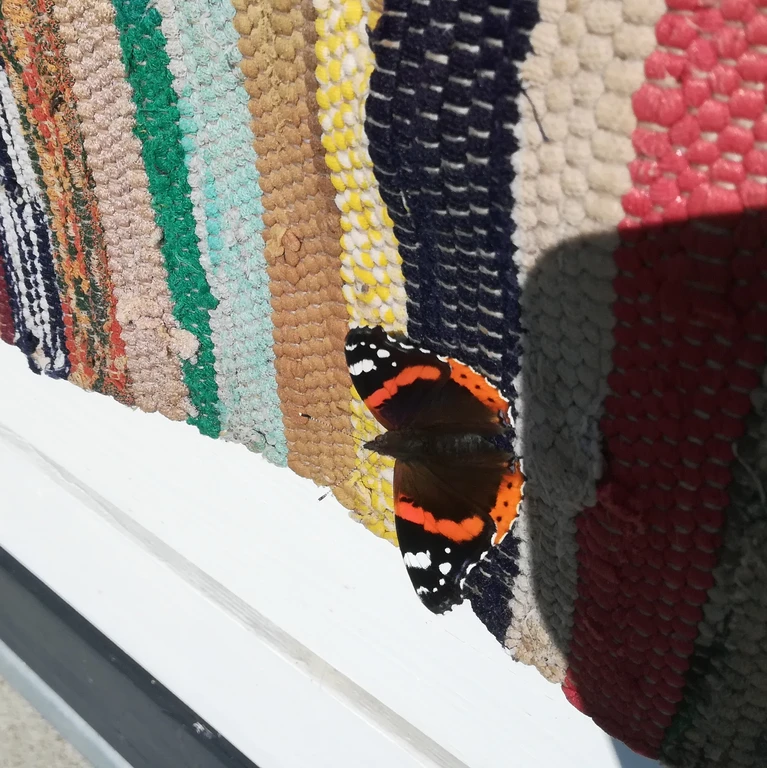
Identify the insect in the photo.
Vanessa atalanta
